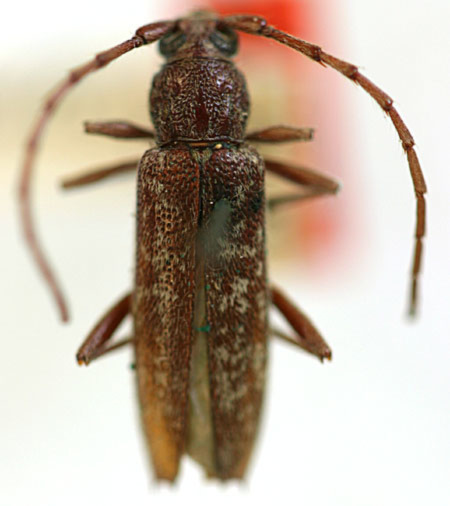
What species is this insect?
Parelaphidion aspersum (also Hypermallus incertus)
